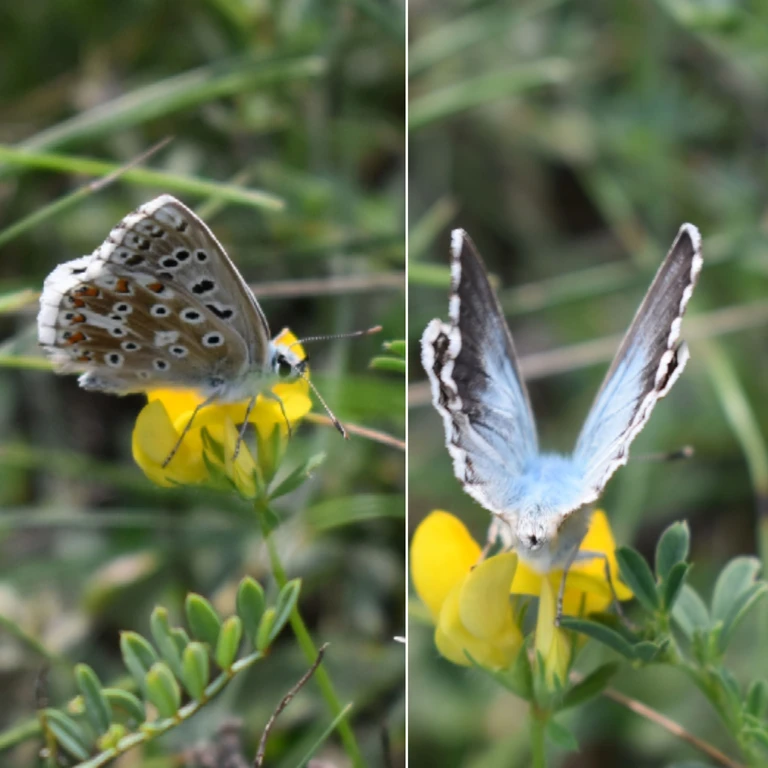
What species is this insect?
Lysandra coridon
